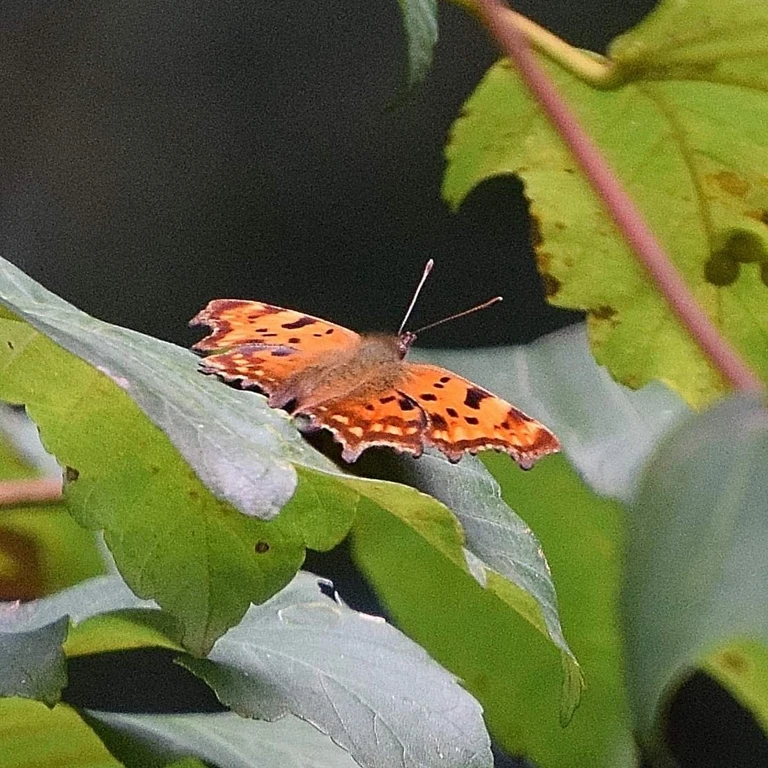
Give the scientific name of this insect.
Polygonia c-album
